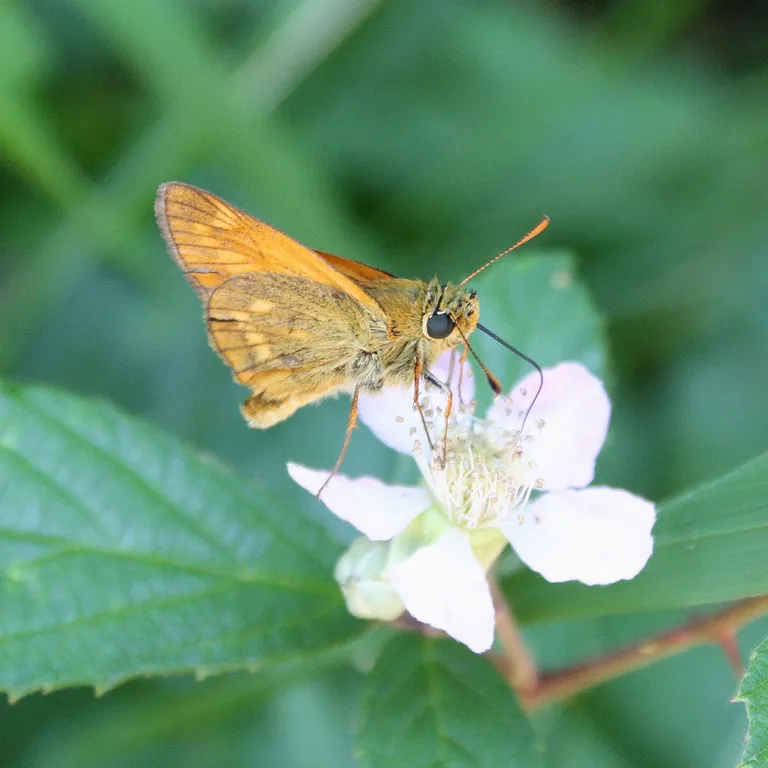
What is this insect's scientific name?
Ochlodes sylvanus (also Ochlodes venata)
